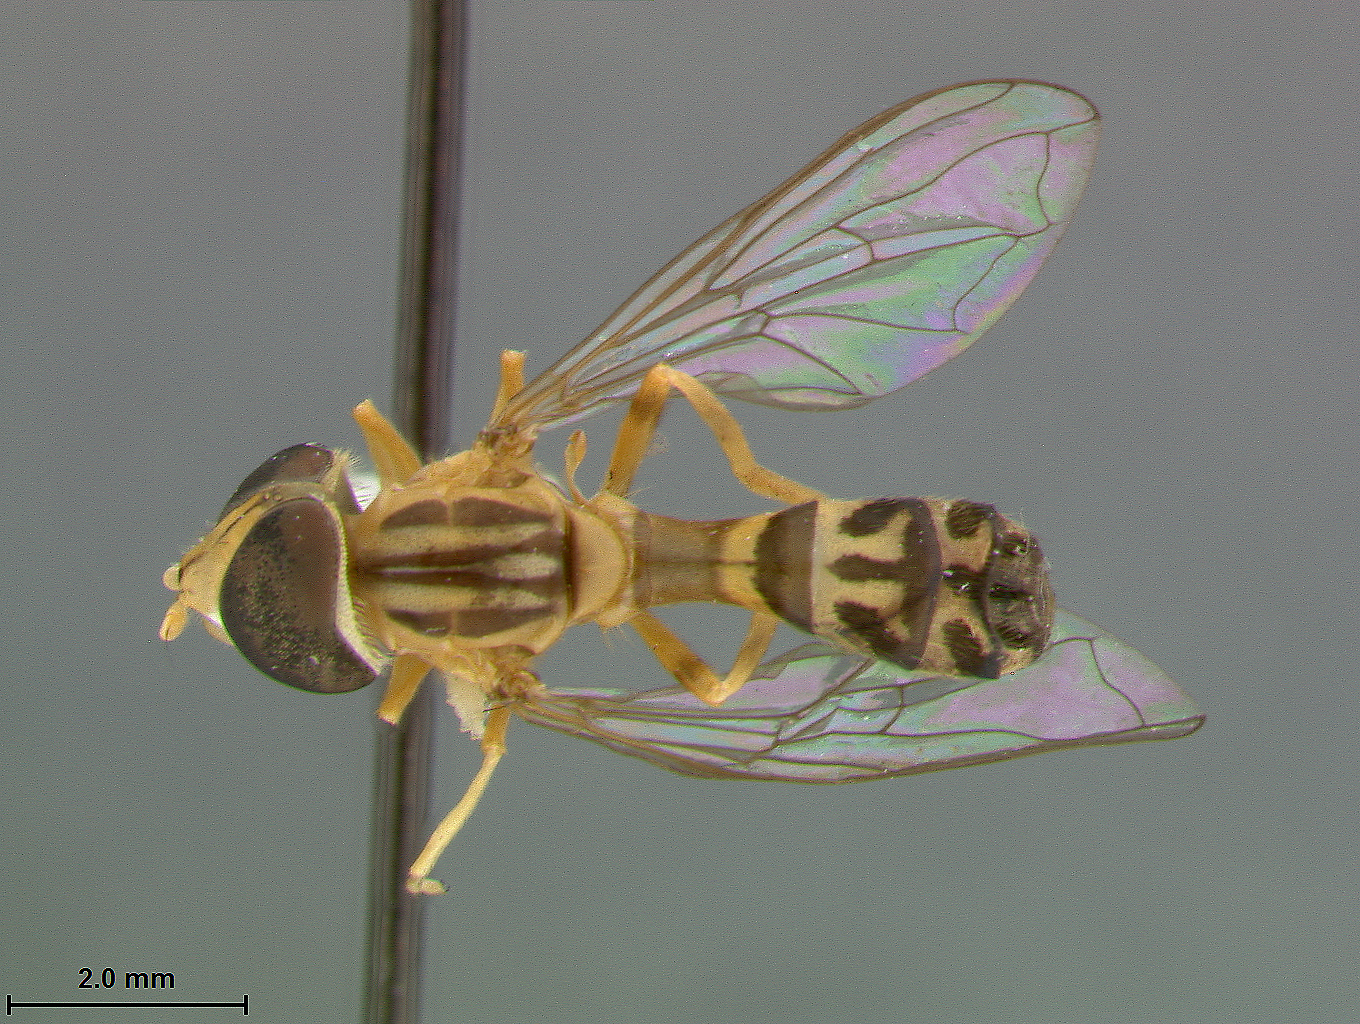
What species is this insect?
Baccha pumila
